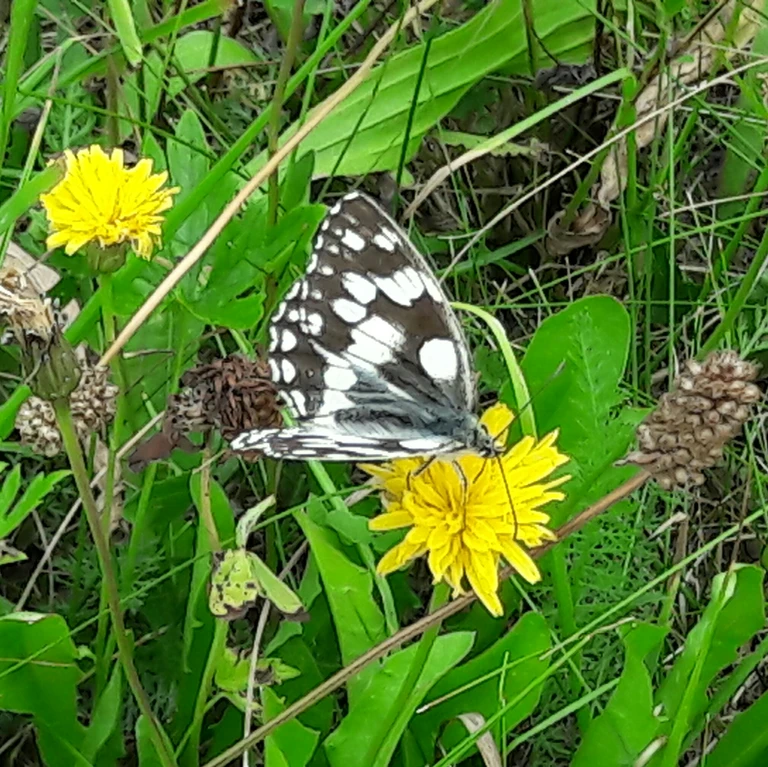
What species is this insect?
Melanargia galathea
